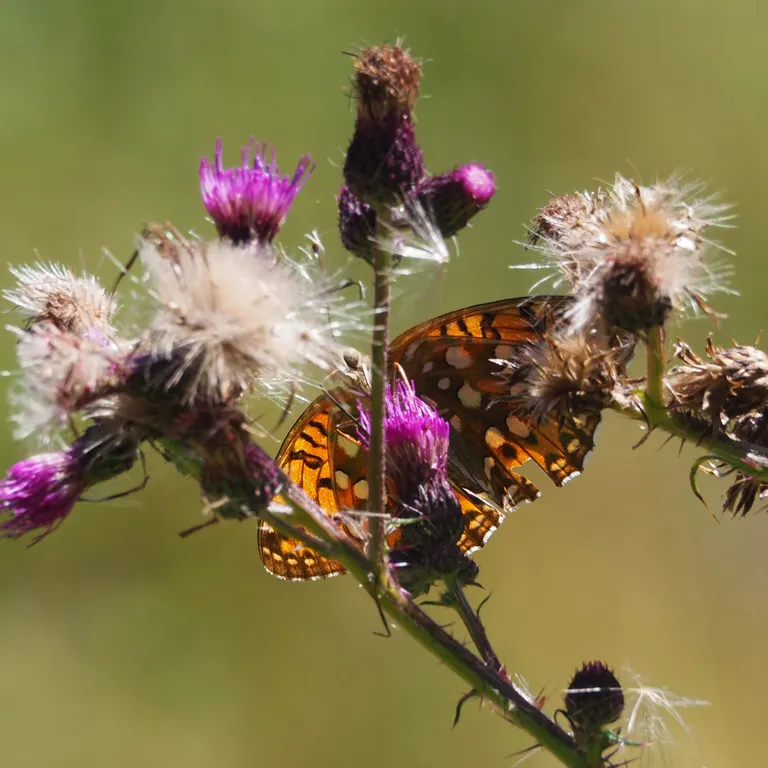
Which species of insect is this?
Speyeria aglaja
